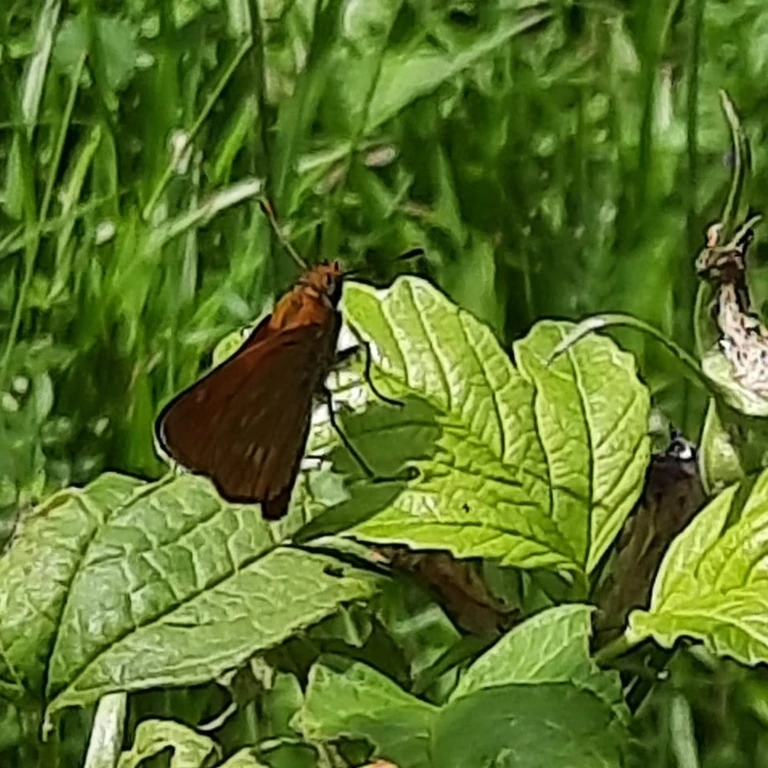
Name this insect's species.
Ochlodes sylvanus (also Ochlodes venata)
